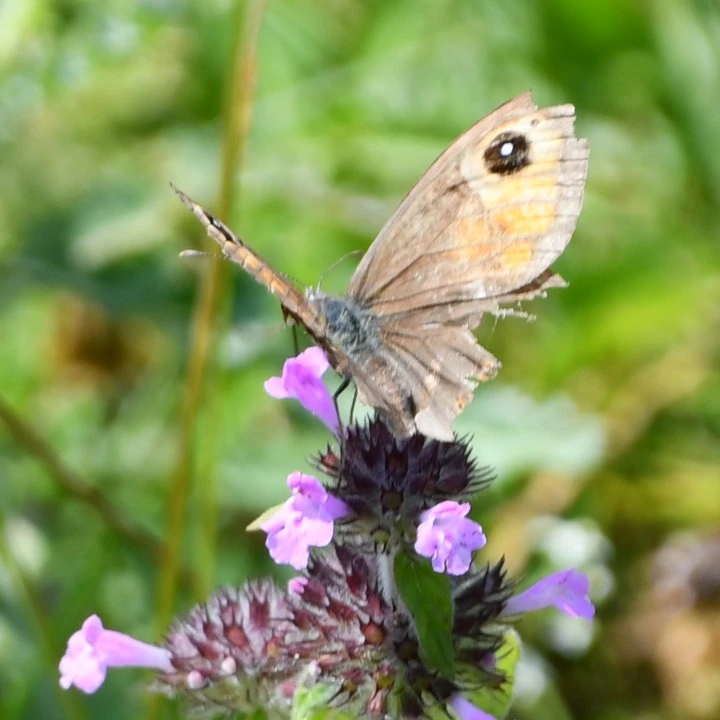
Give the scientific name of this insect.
Lasiommata maera (also Pararge maera)
